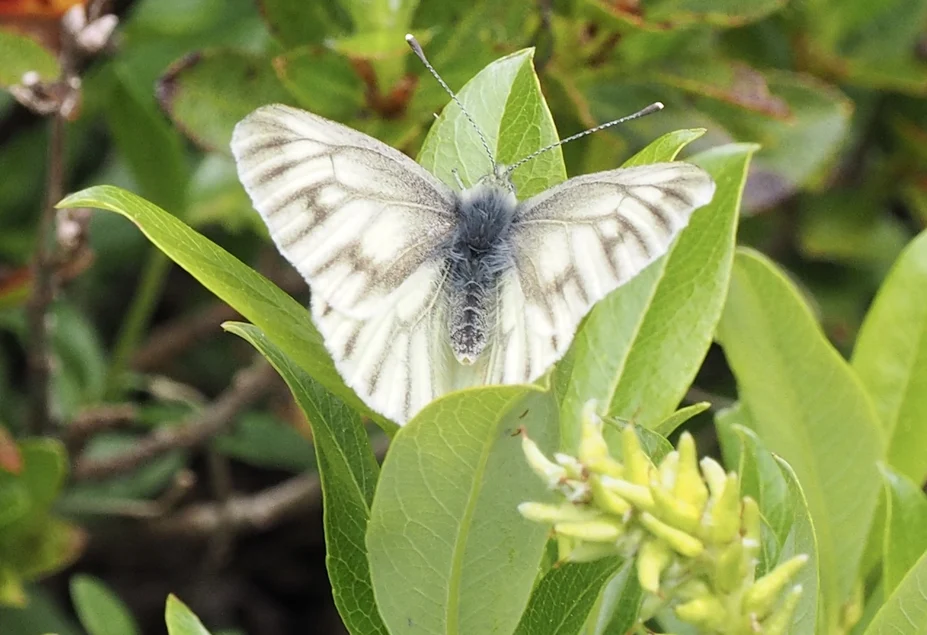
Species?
Pieris bryoniae
